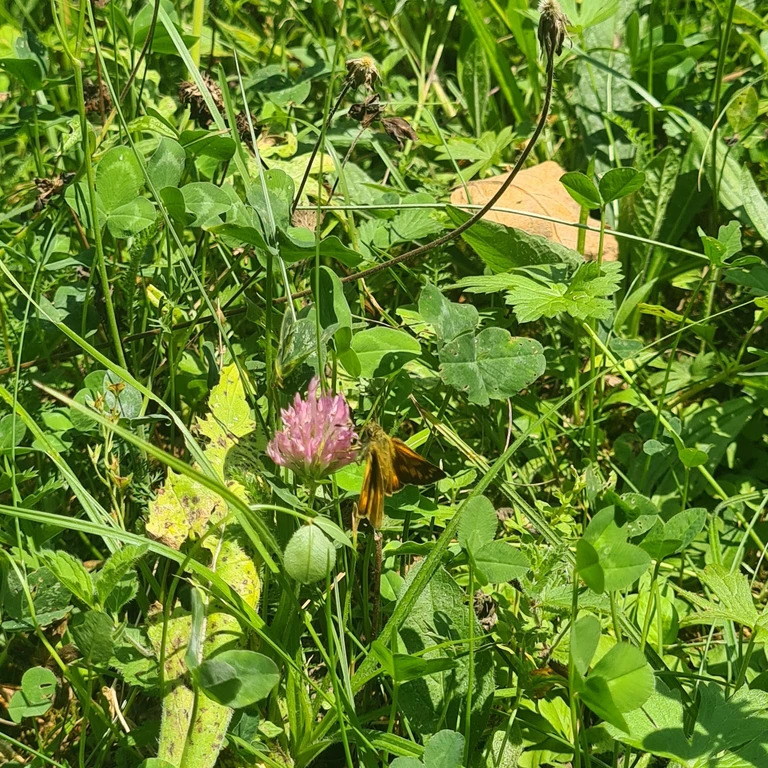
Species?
Ochlodes sylvanus (also Ochlodes venata)
